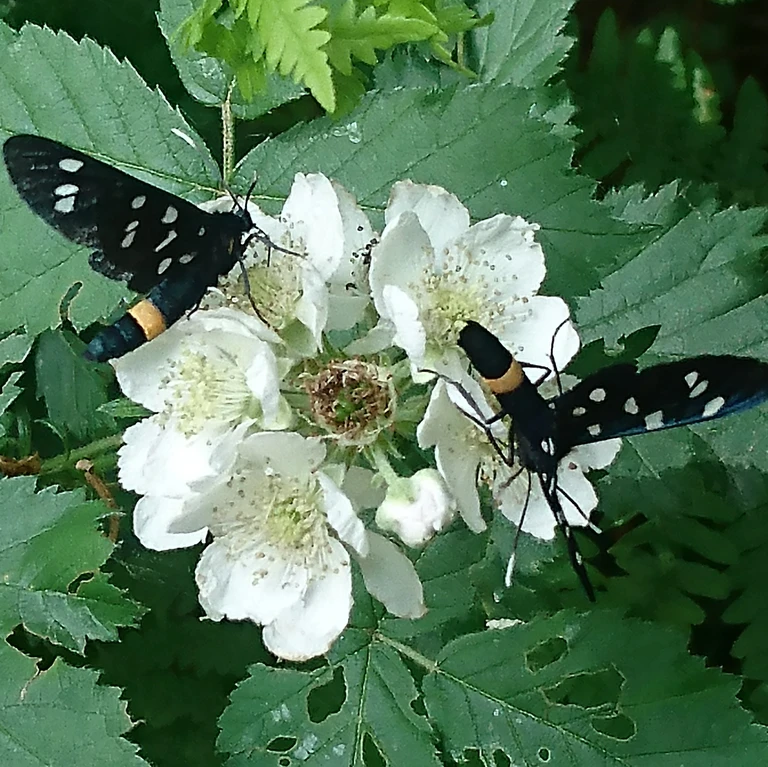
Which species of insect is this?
Amata phegea
